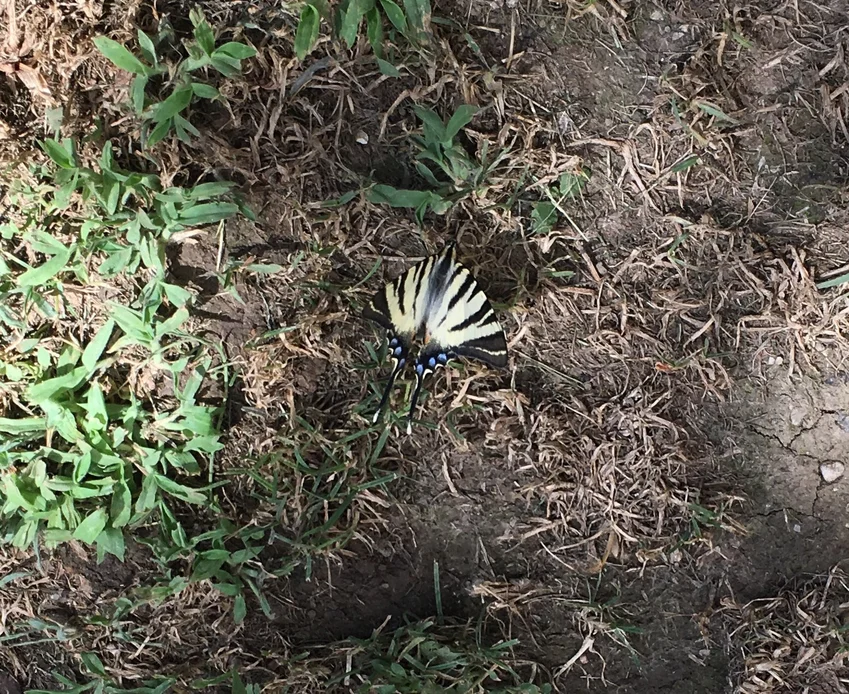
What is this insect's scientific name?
Iphiclides podalirius
